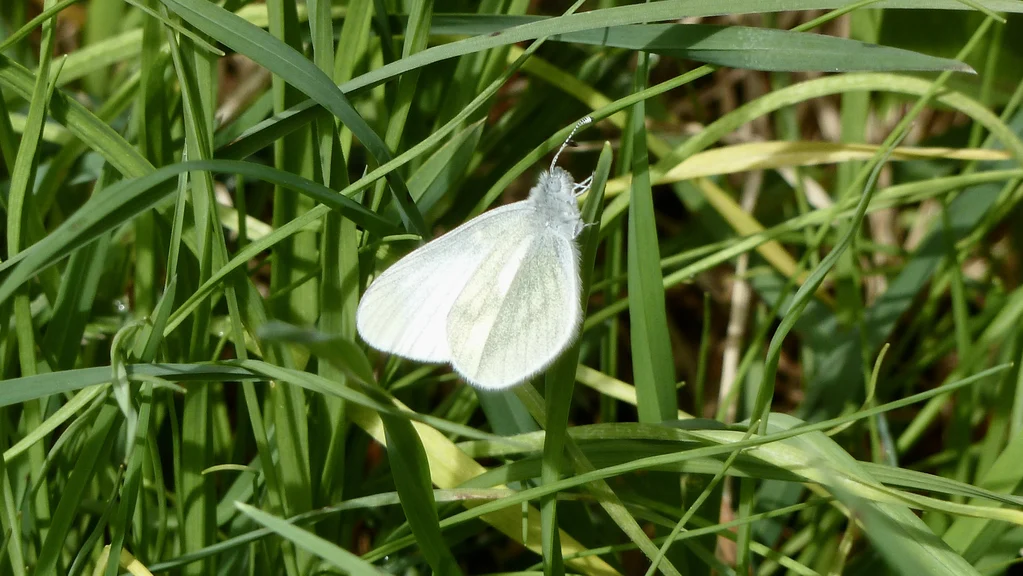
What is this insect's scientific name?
Leptidea sinapis/juvernica
